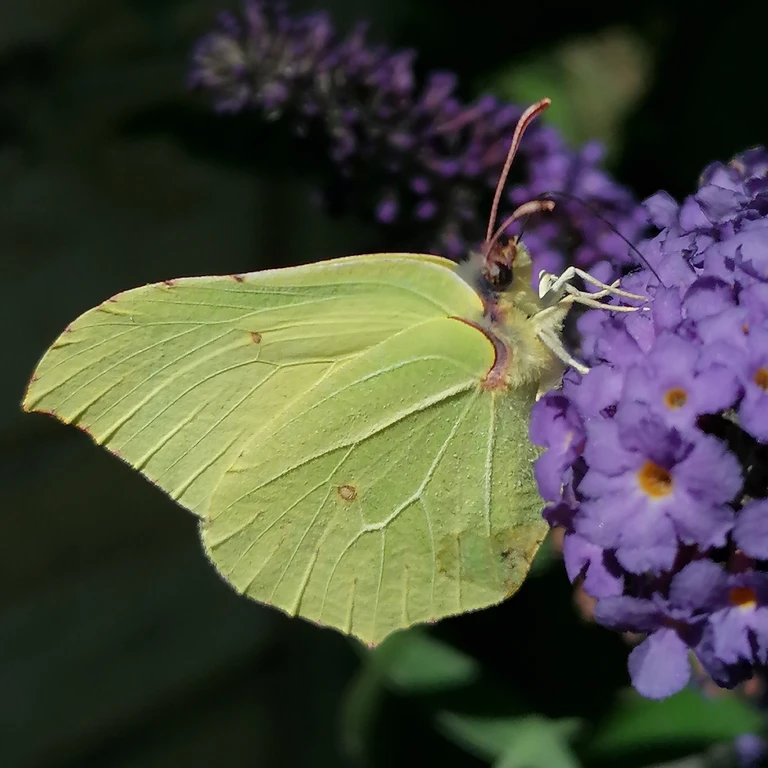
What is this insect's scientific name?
Gonepteryx rhamni
